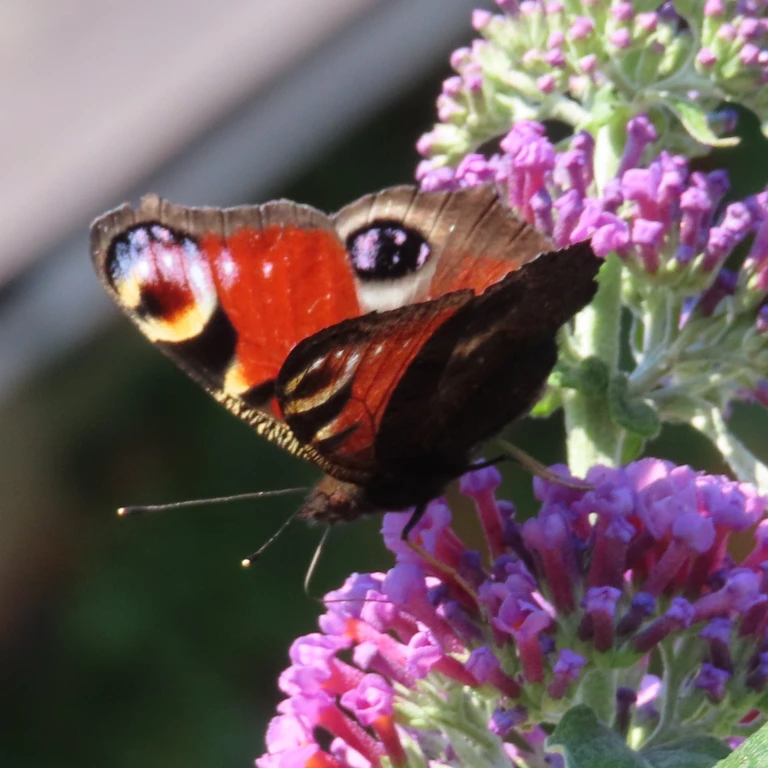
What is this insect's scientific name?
Aglais io
